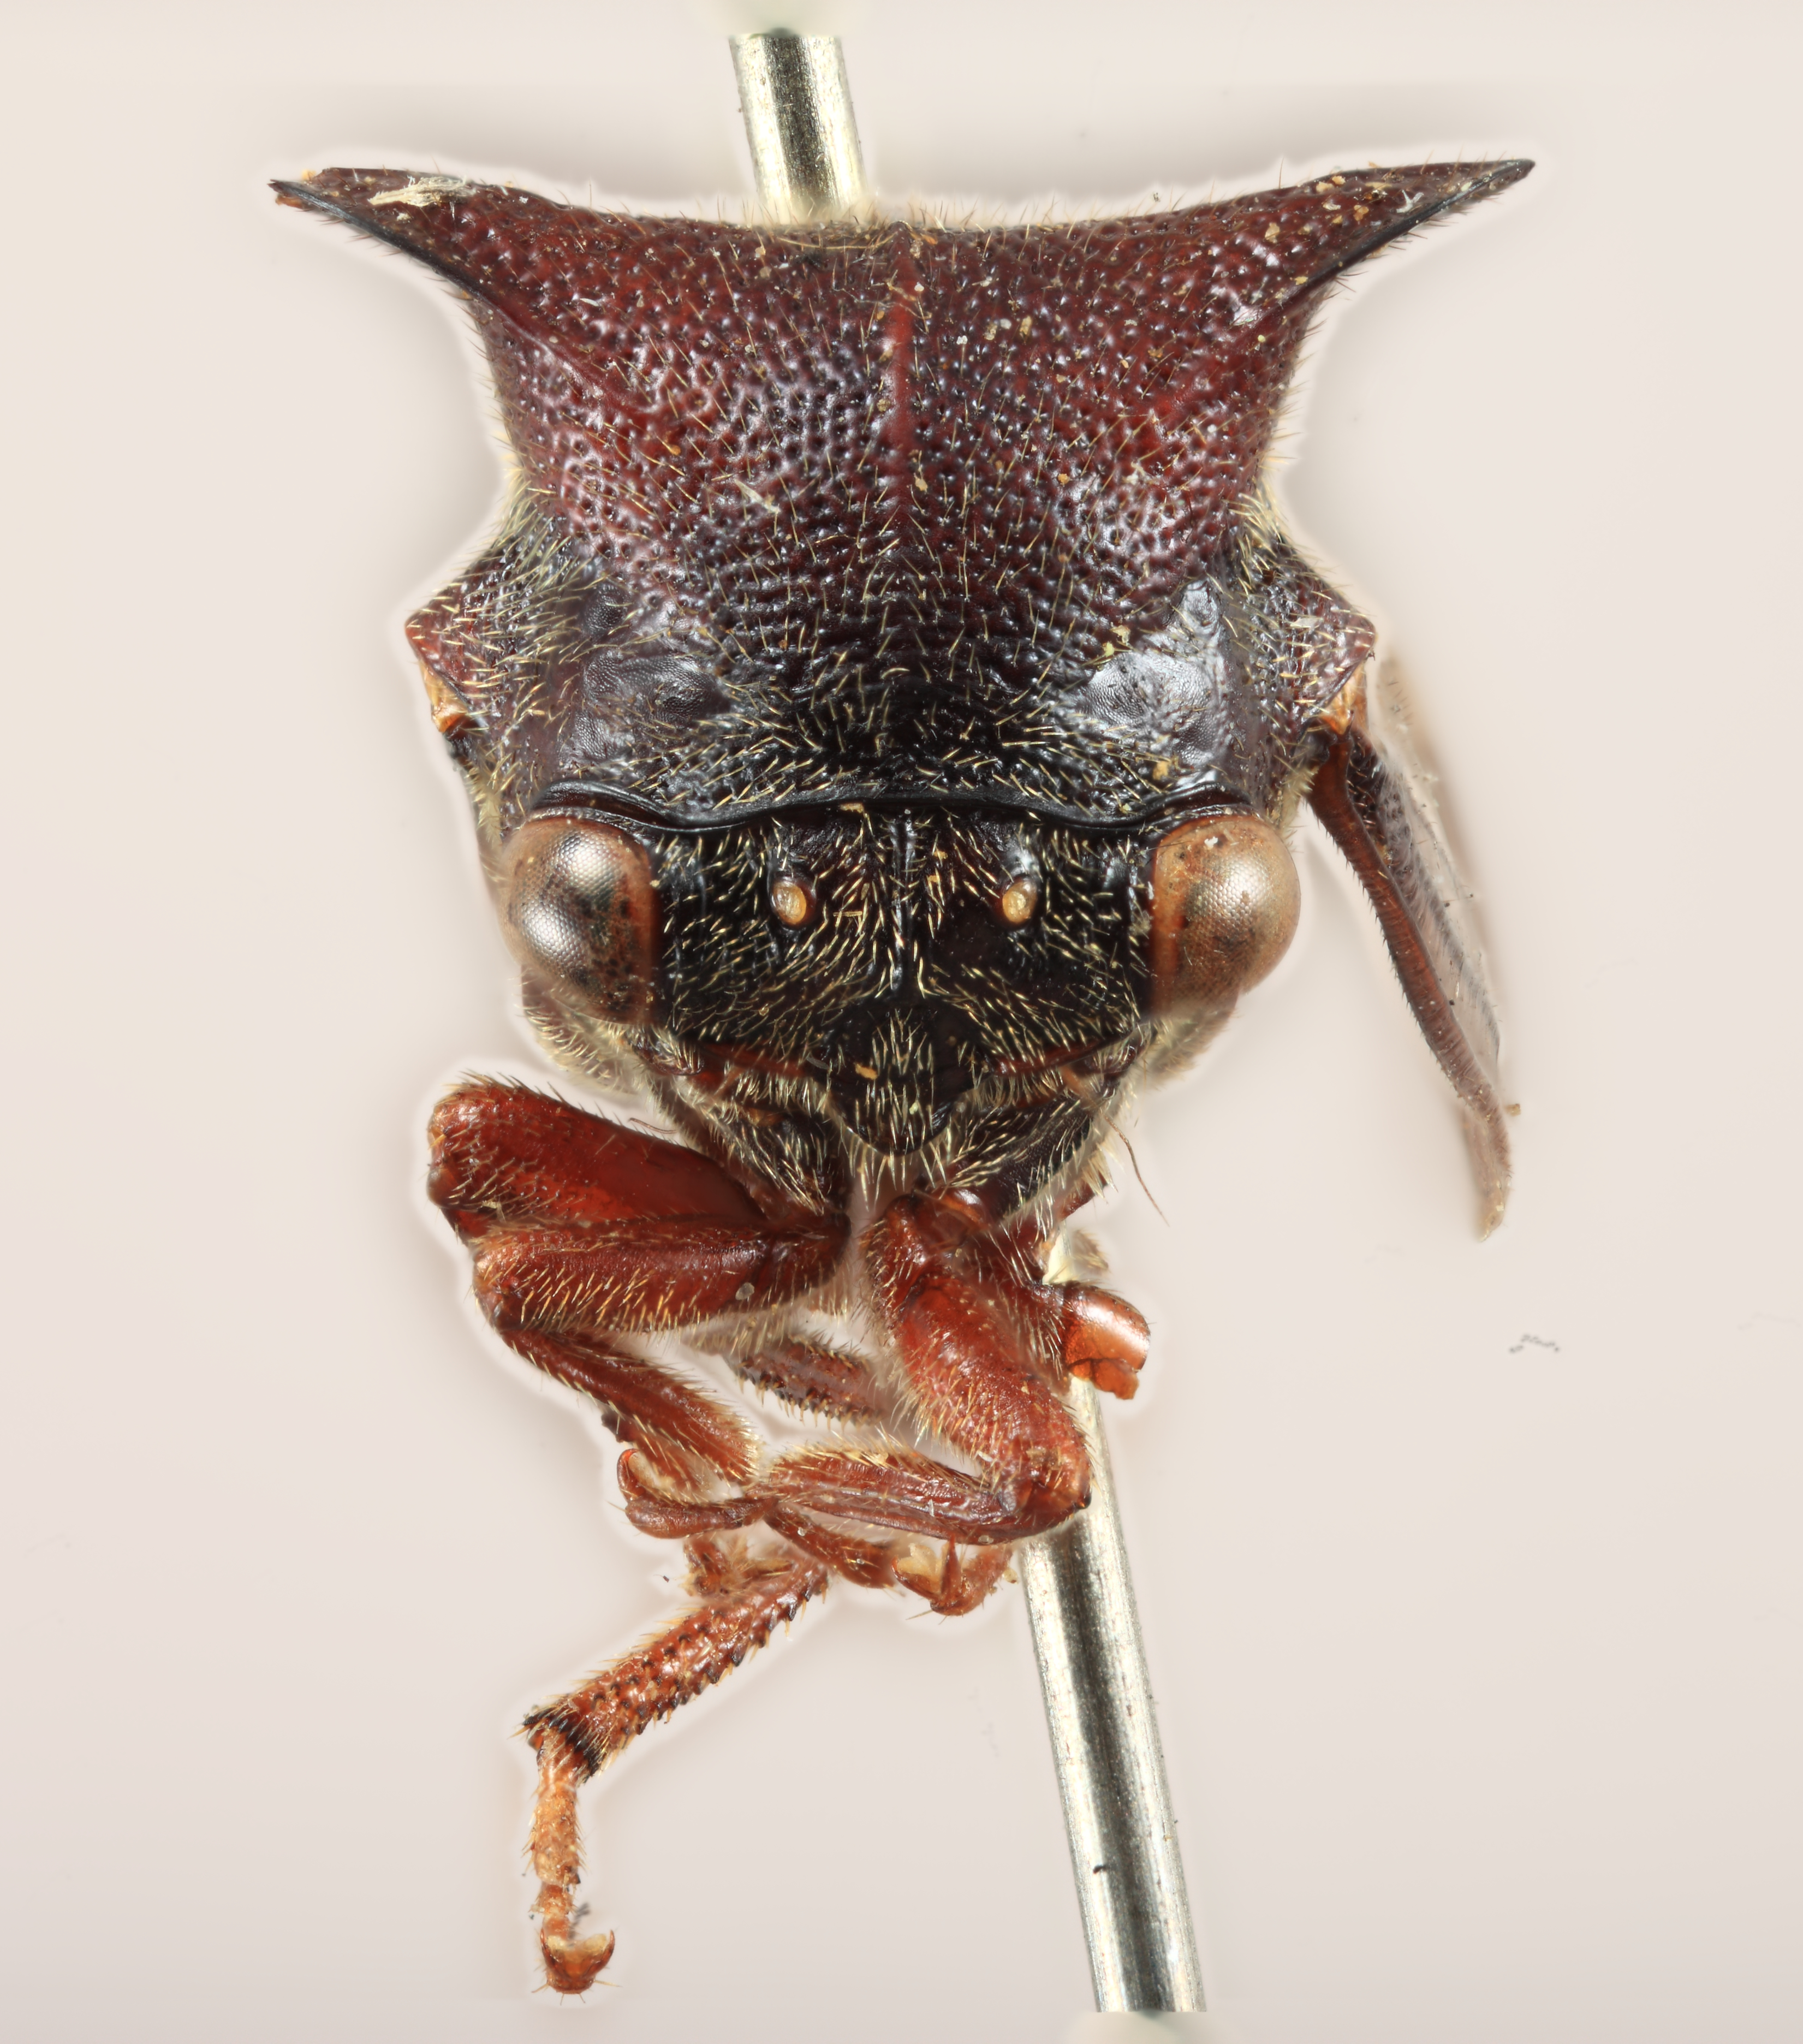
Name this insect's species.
Periaman brevifrons
